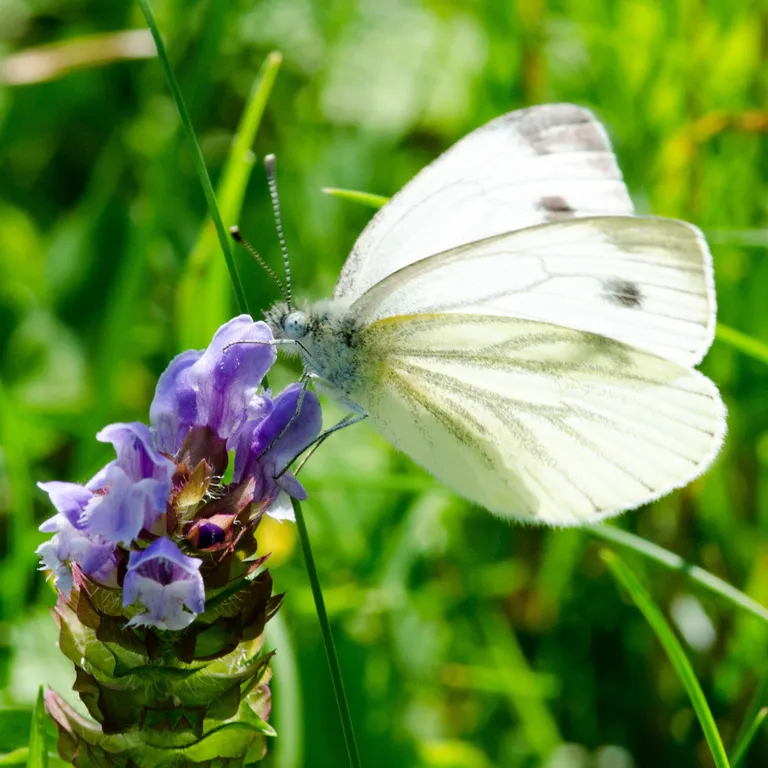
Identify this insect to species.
Pieris napi
